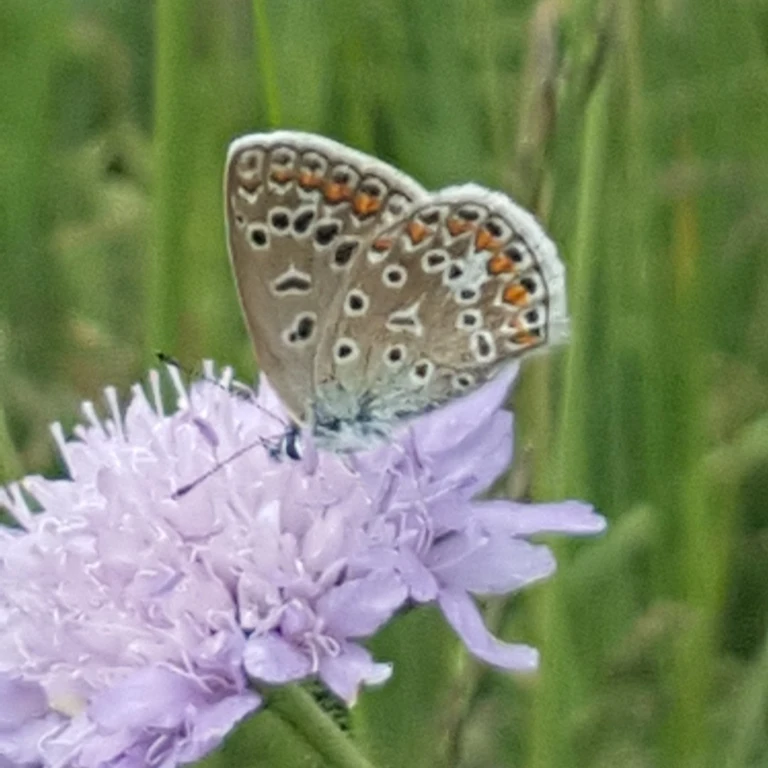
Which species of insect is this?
Polyommatus icarus
